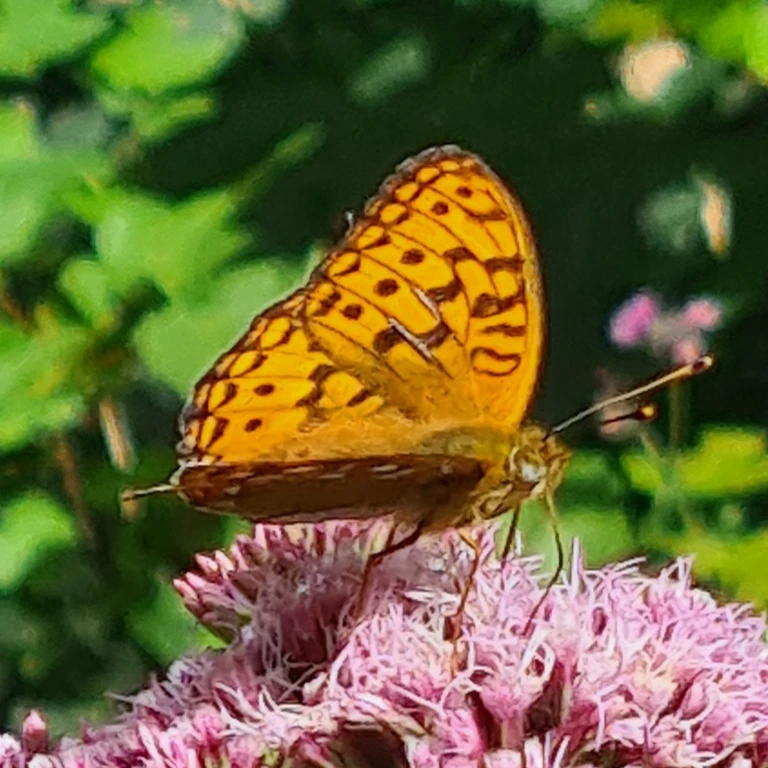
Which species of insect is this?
Fabriciana adippe
